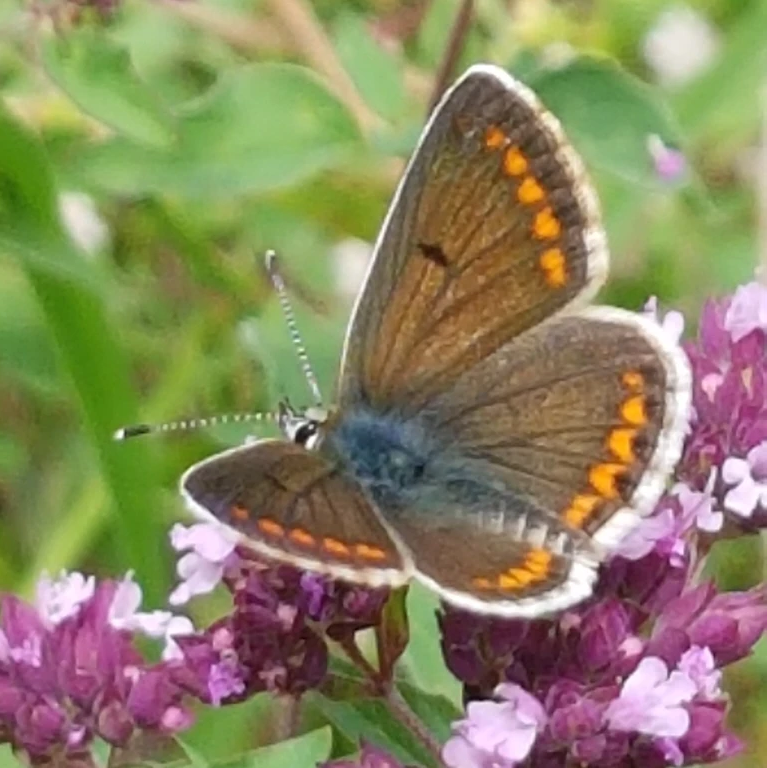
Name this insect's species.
Aricia agestis/artaxerxes
